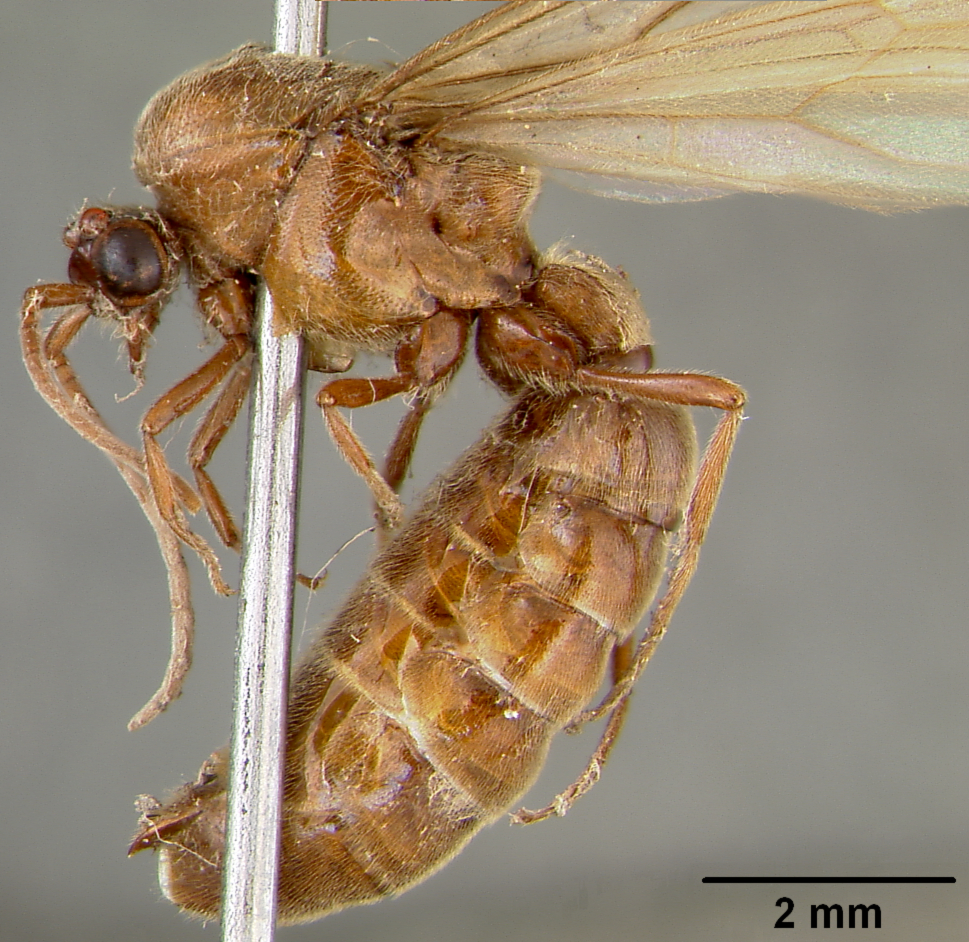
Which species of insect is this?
Neivamyrmex piraticus
